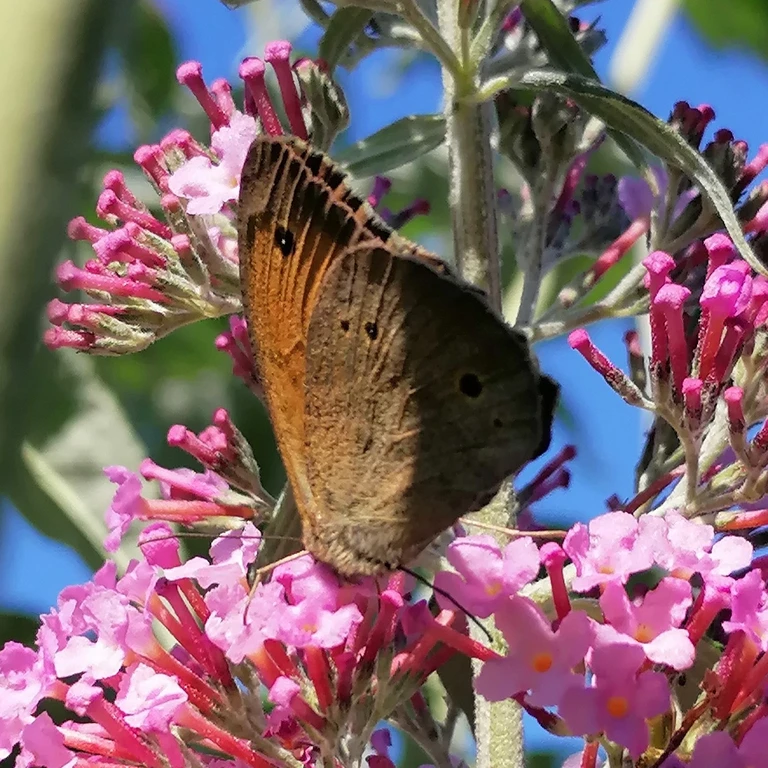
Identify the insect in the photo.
Maniola jurtina
